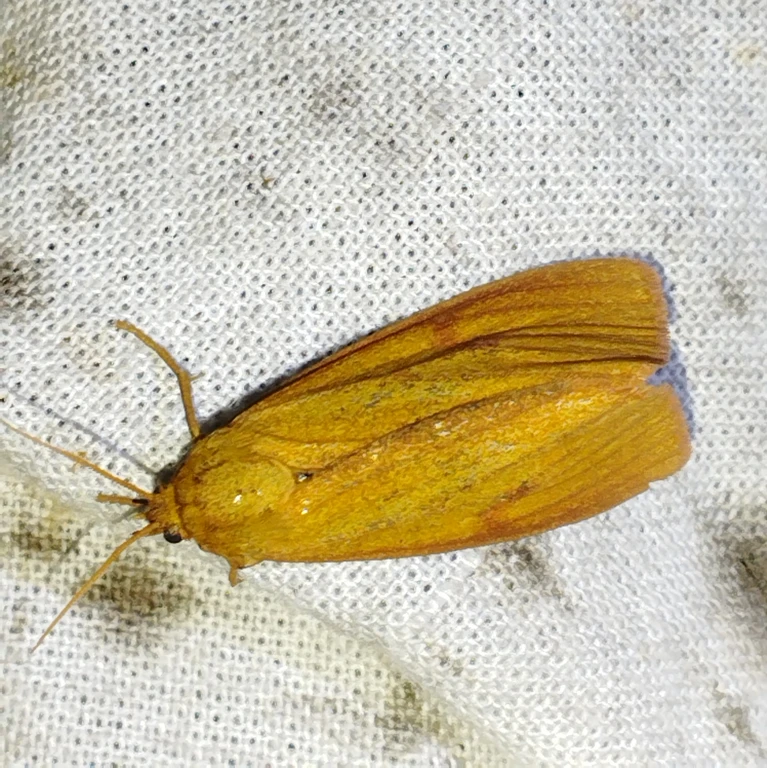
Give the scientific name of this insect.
Diacrisia sannio
